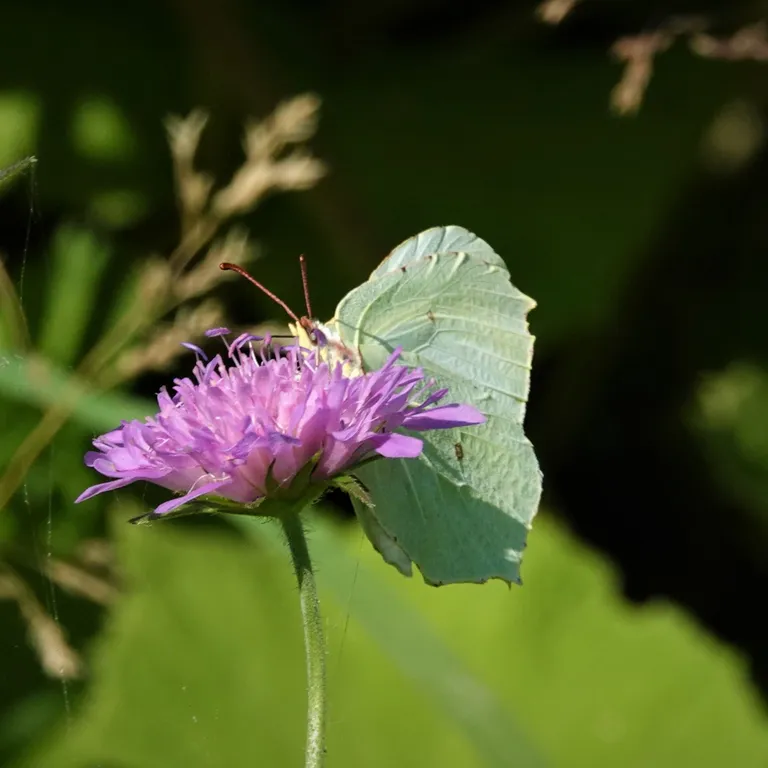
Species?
Gonepteryx rhamni
